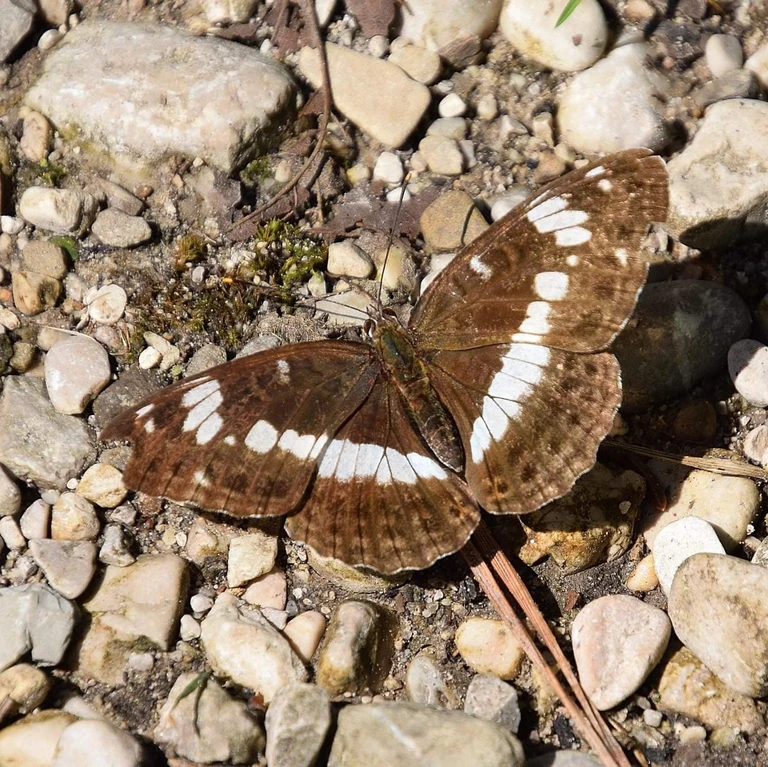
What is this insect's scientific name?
Limenitis camilla (also Ladoga camilla)
